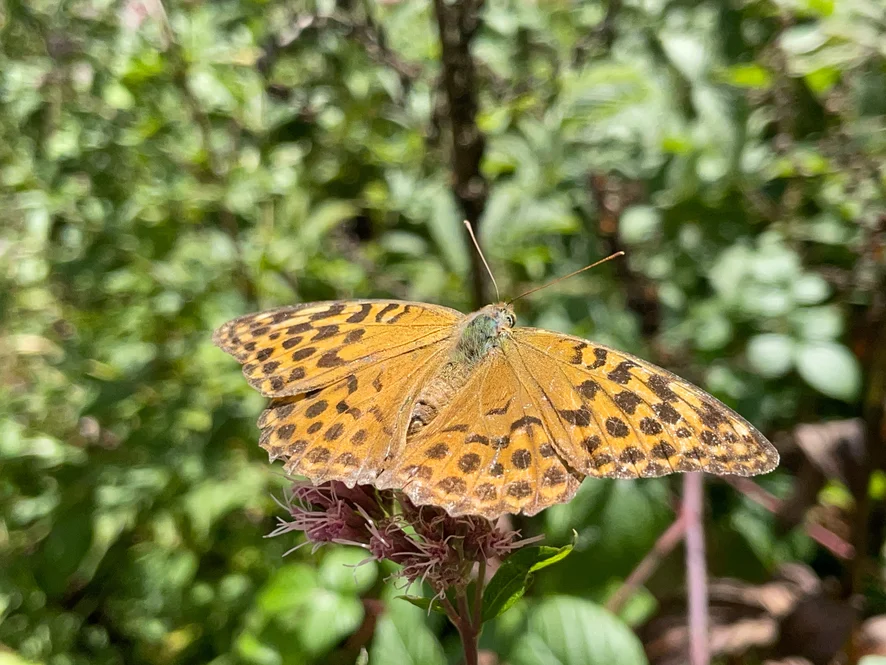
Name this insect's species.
Argynnis paphia
